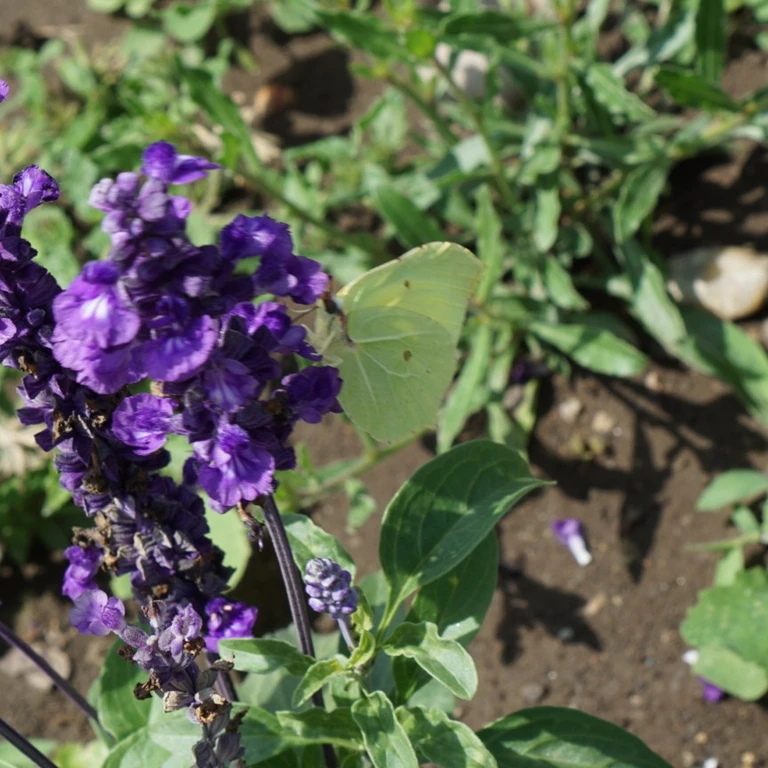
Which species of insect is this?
Gonepteryx rhamni
